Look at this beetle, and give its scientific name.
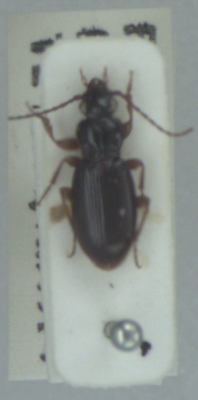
Patrobus assimilis
